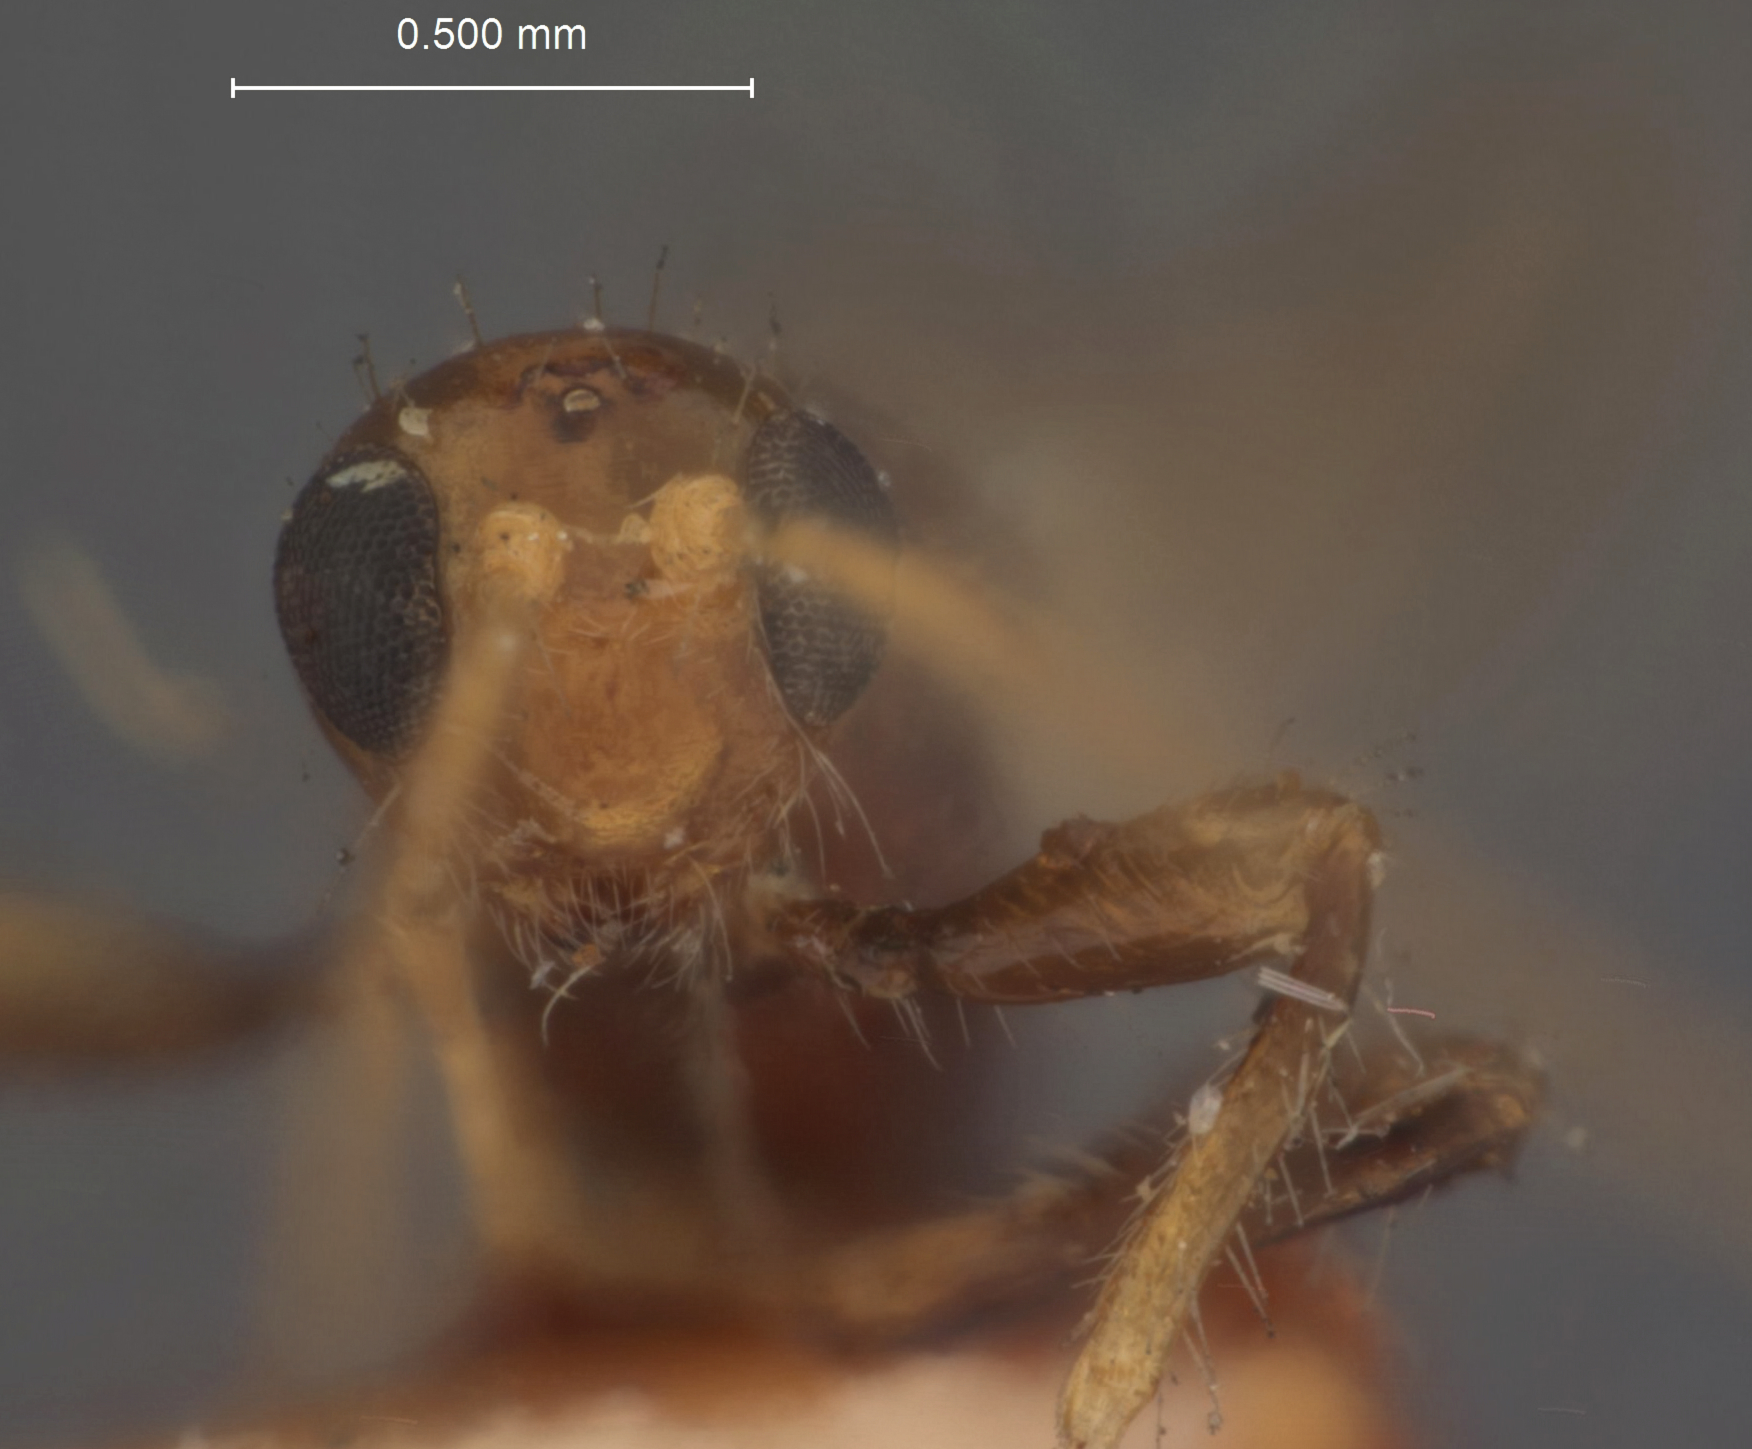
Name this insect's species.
Spathius rhianus
